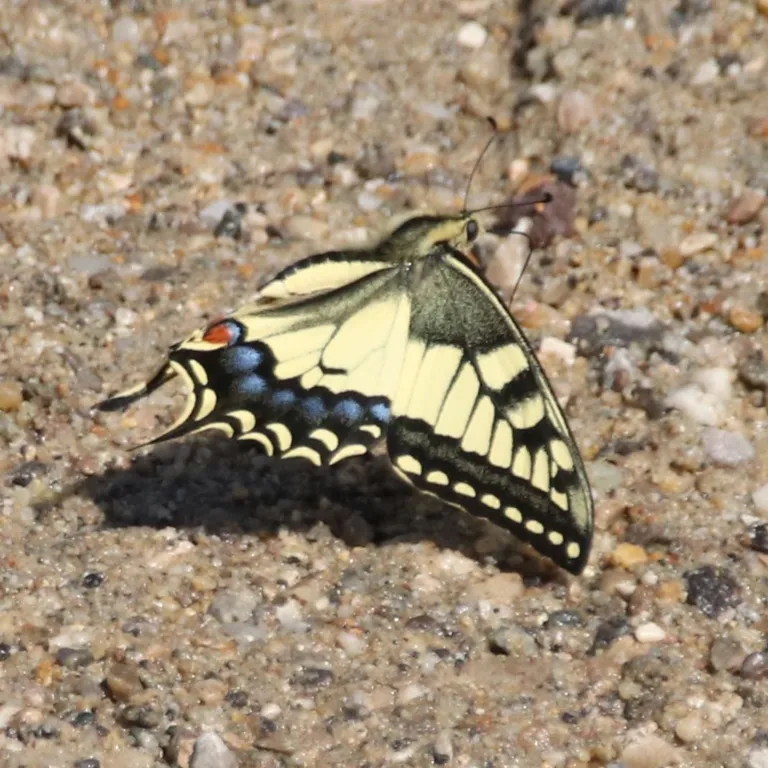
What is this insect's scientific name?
Papilio machaon
